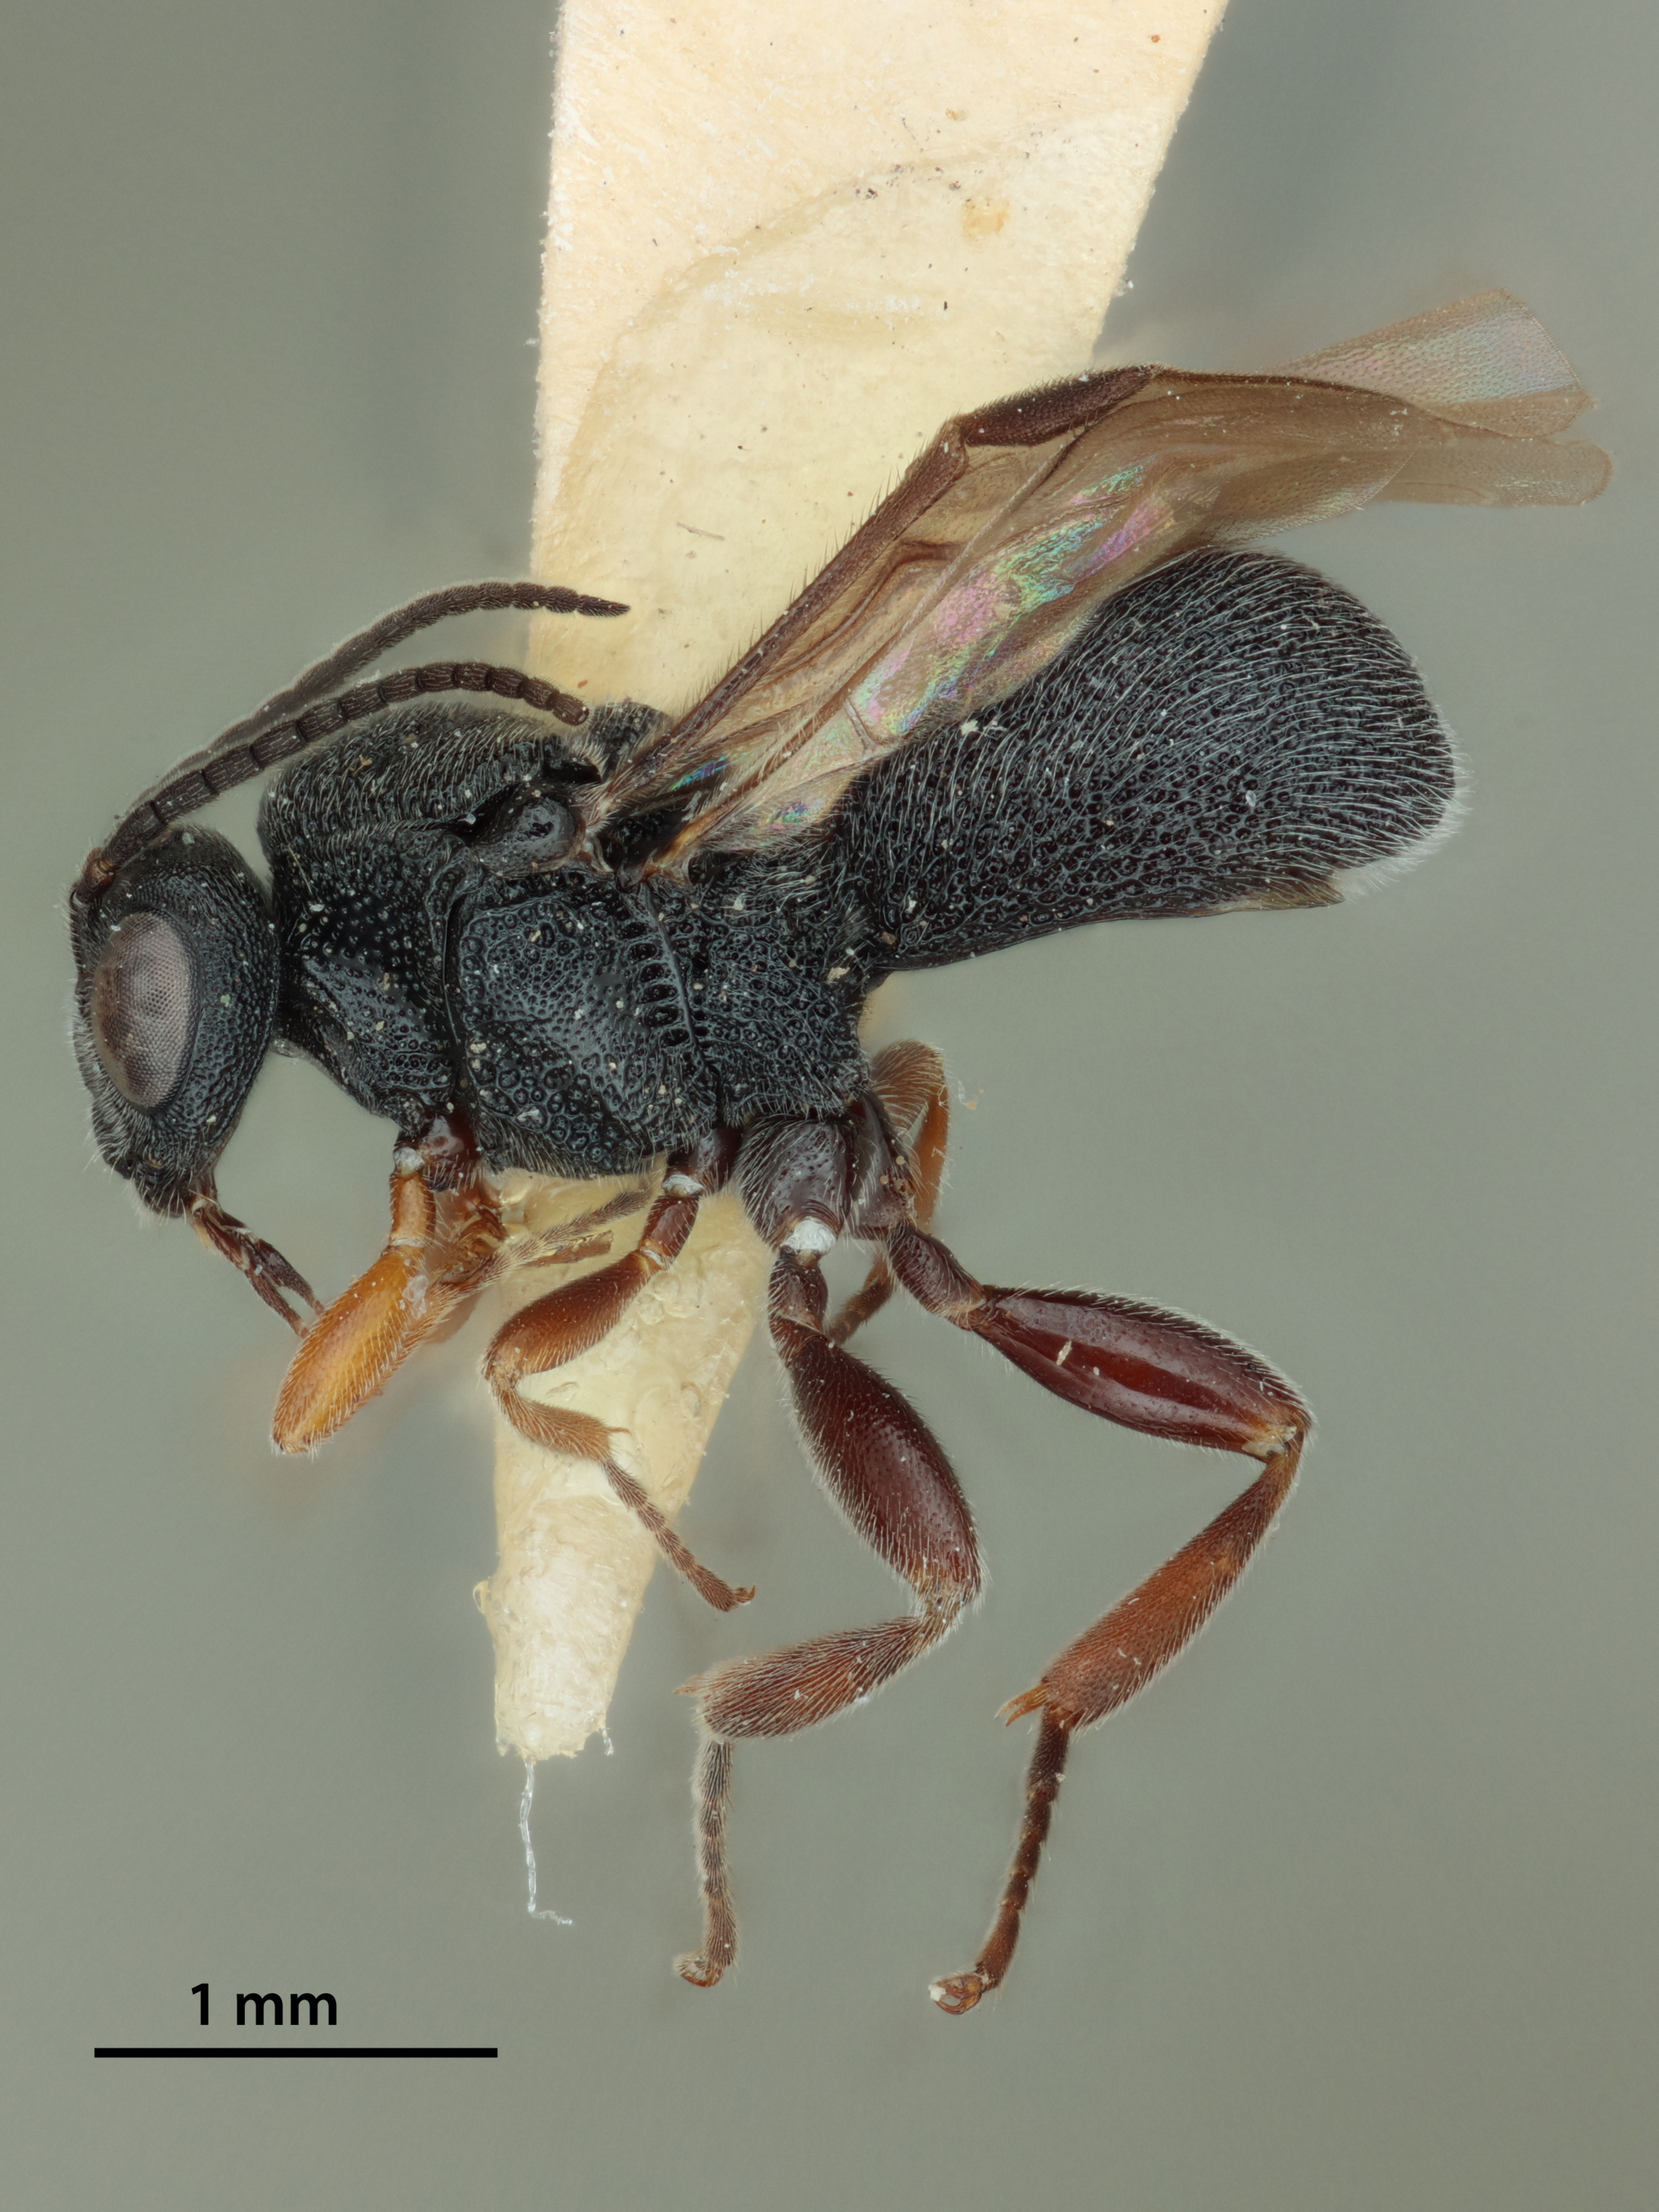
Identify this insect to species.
Urosigalphus rugosocorpus
